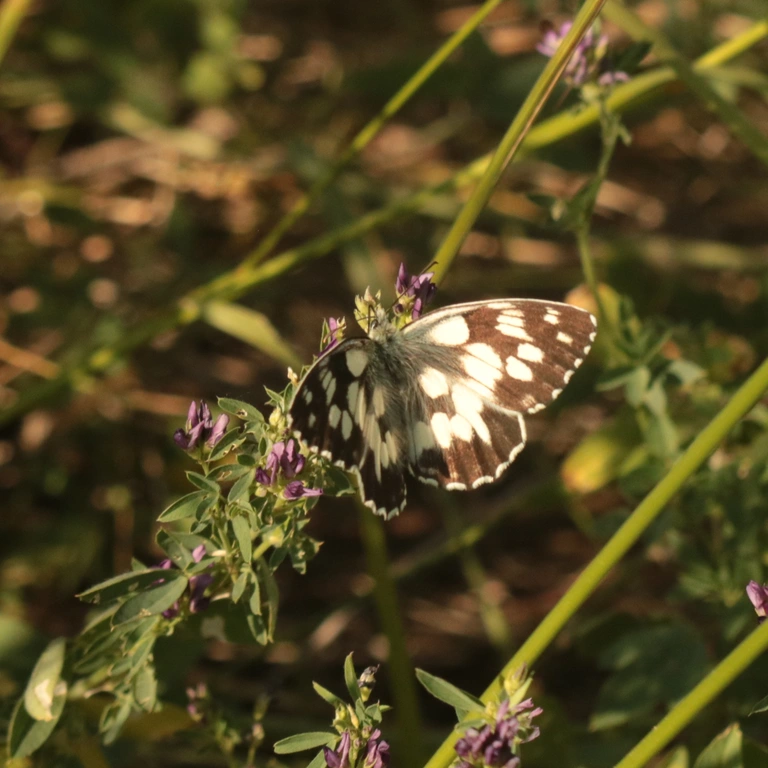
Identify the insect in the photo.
Melanargia galathea
